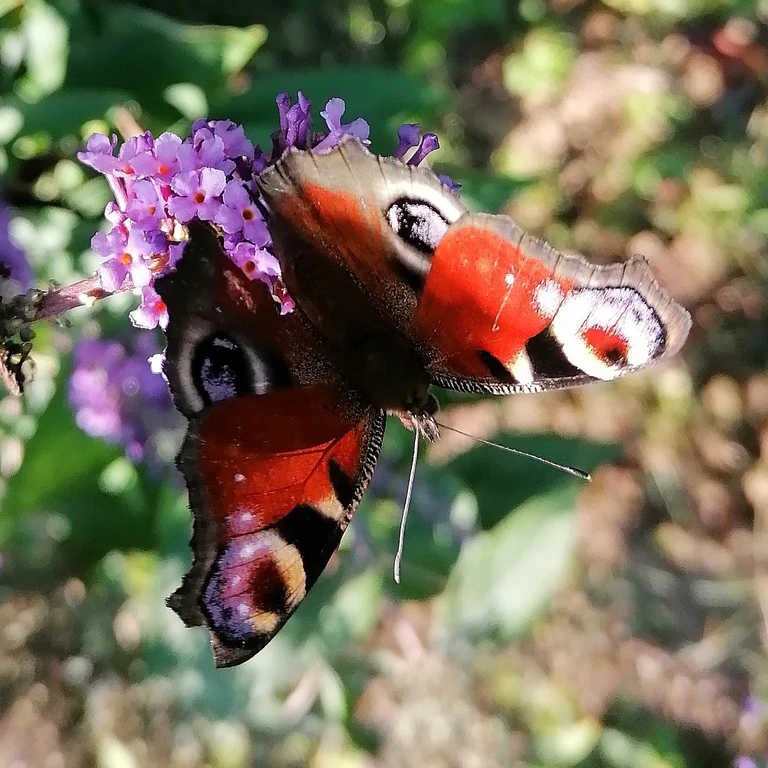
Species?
Aglais io
